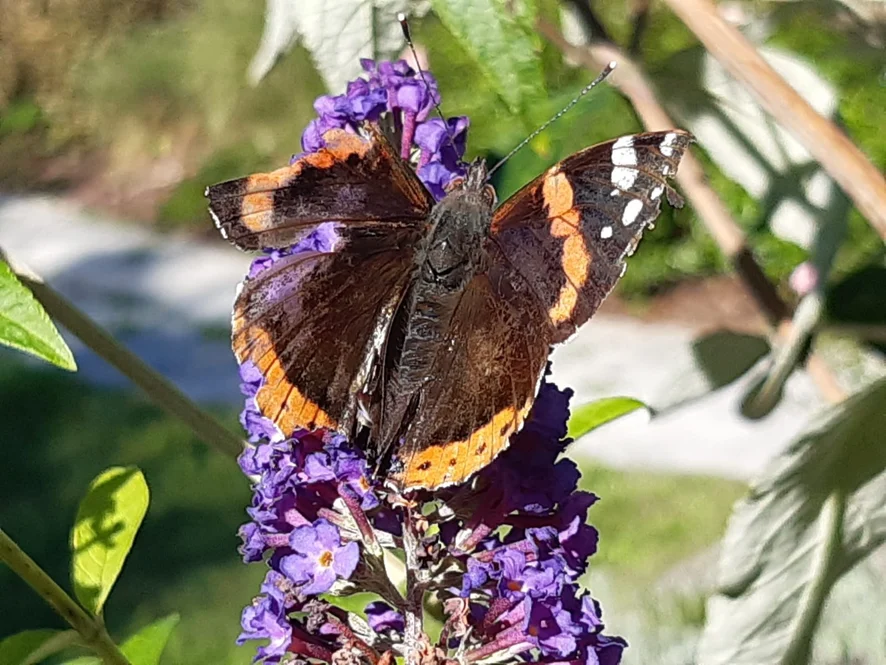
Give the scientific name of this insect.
Vanessa atalanta
